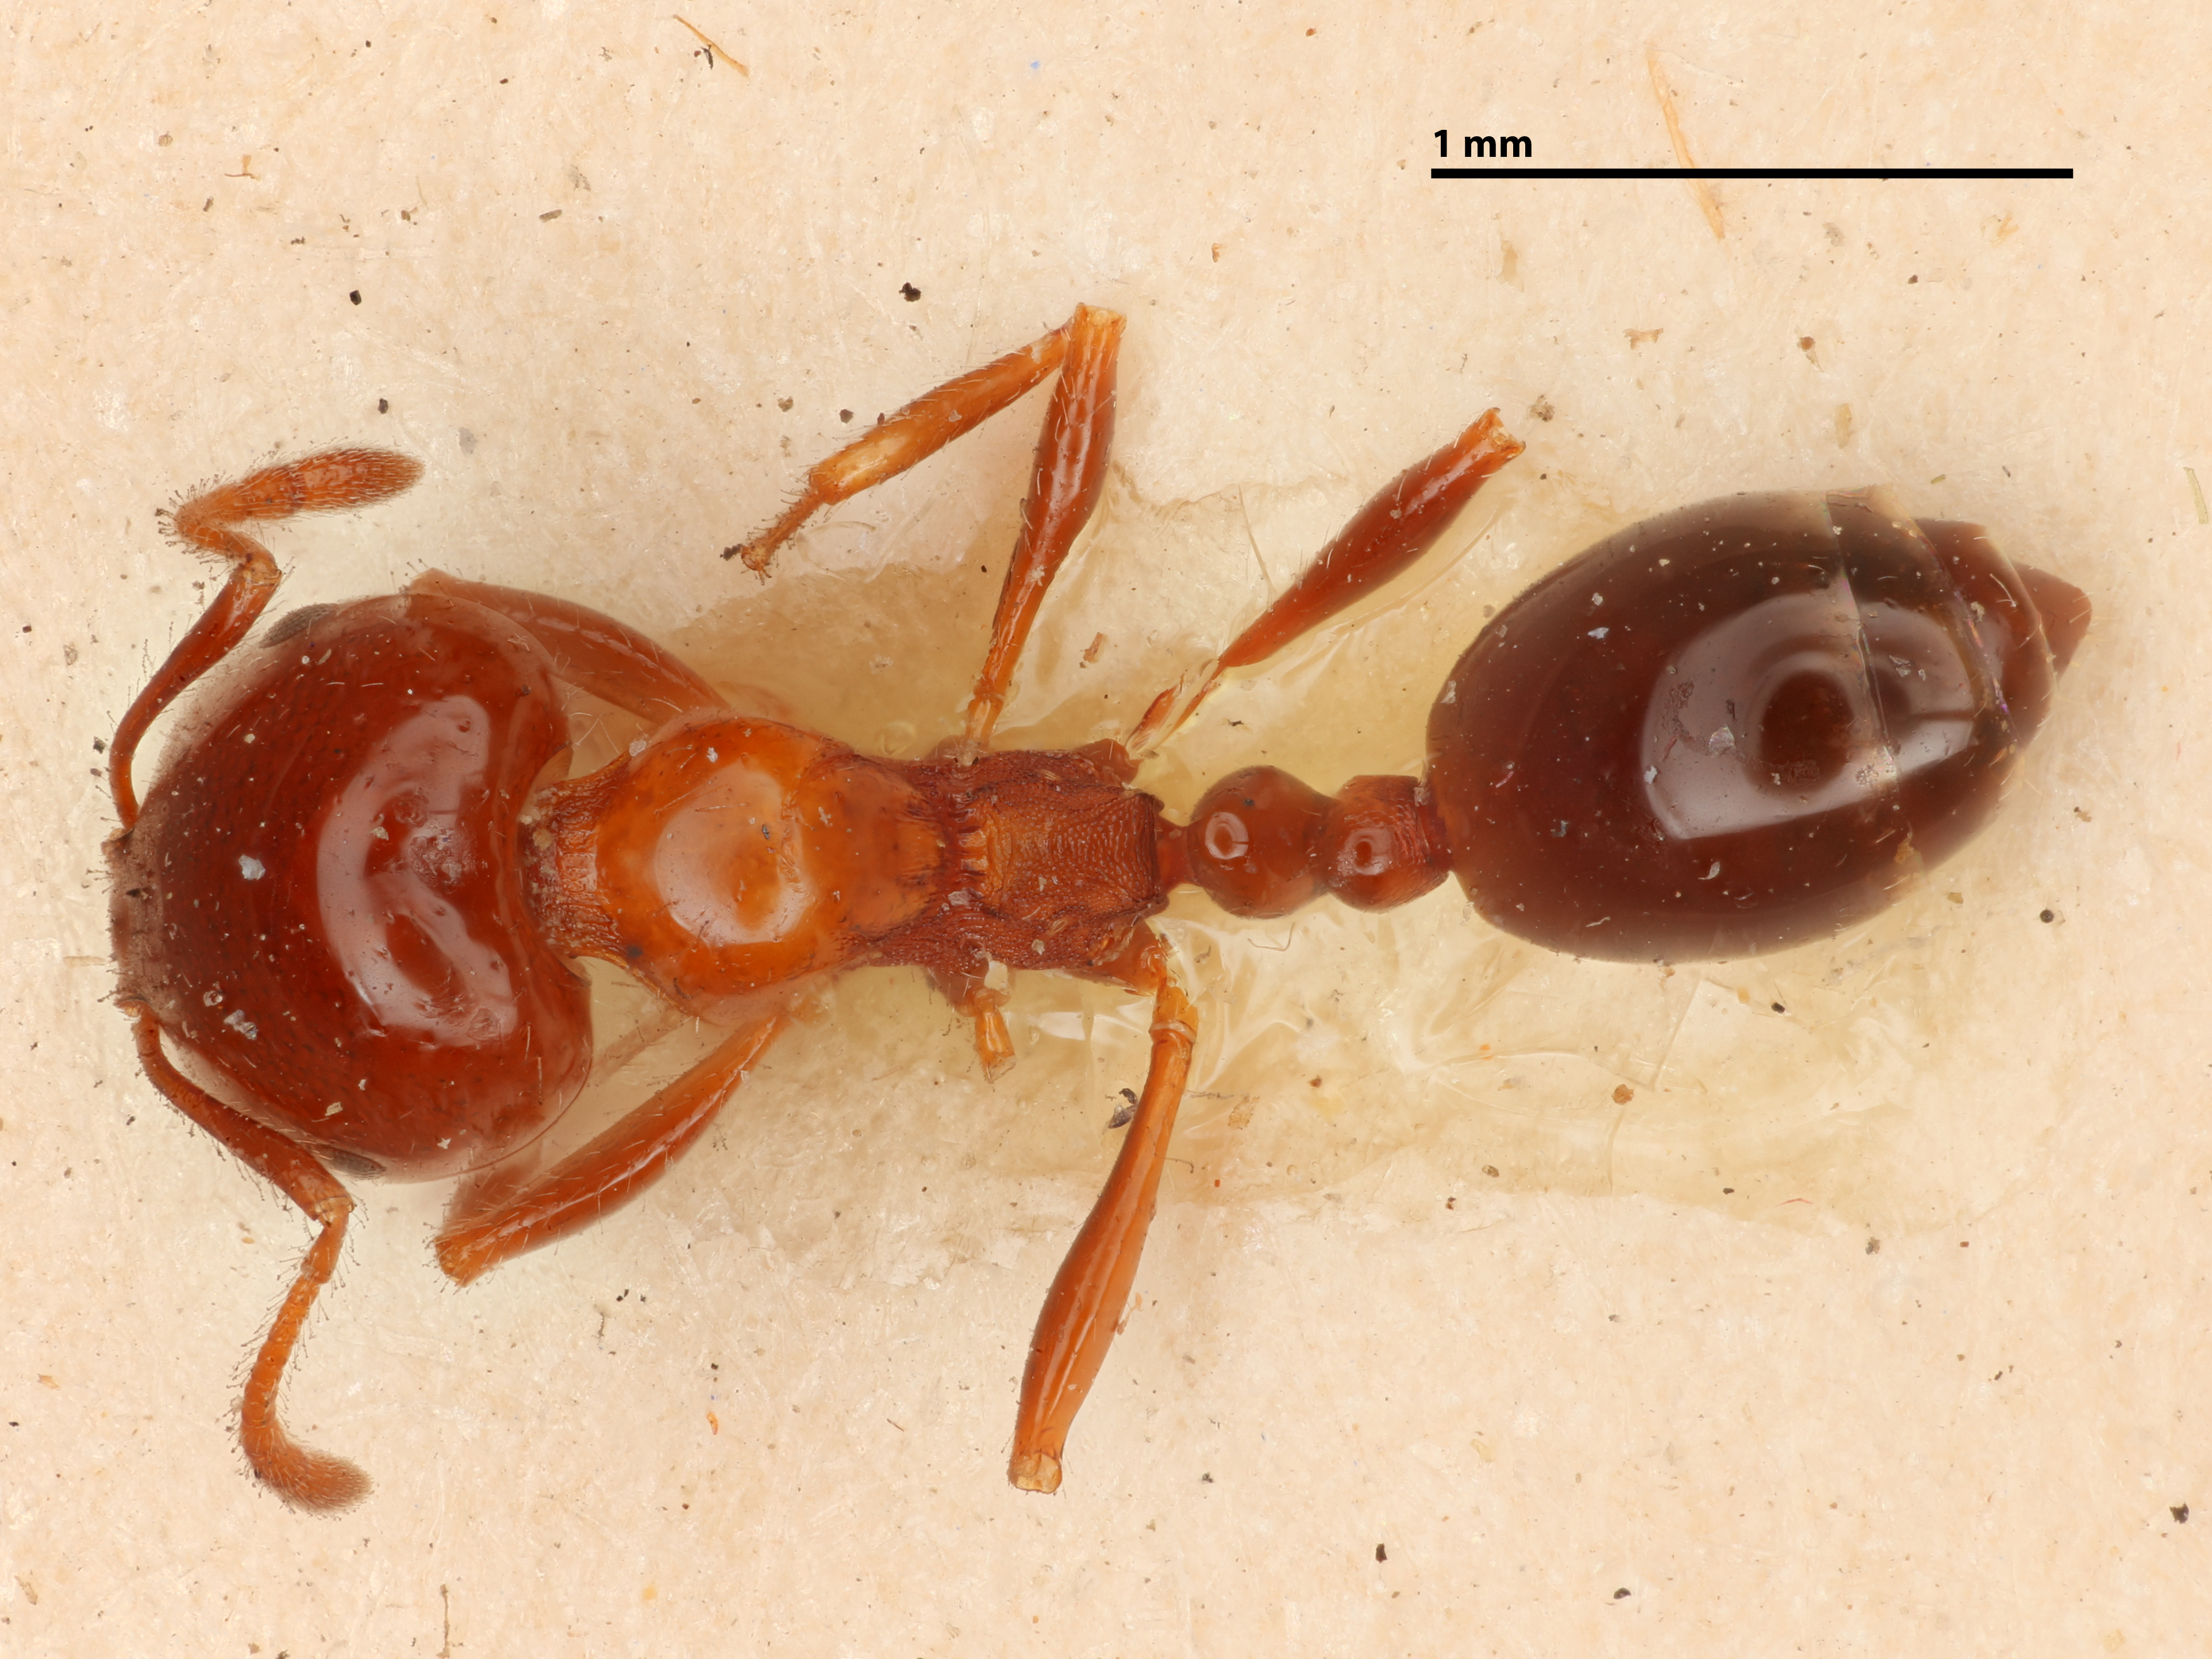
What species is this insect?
Monomorium foreli
